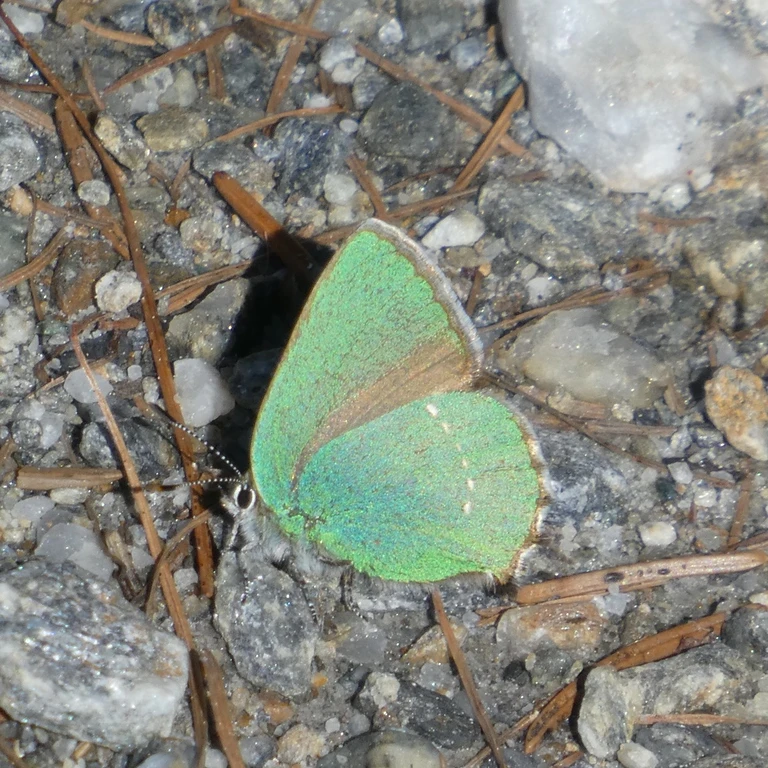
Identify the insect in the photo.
Callophrys rubi
